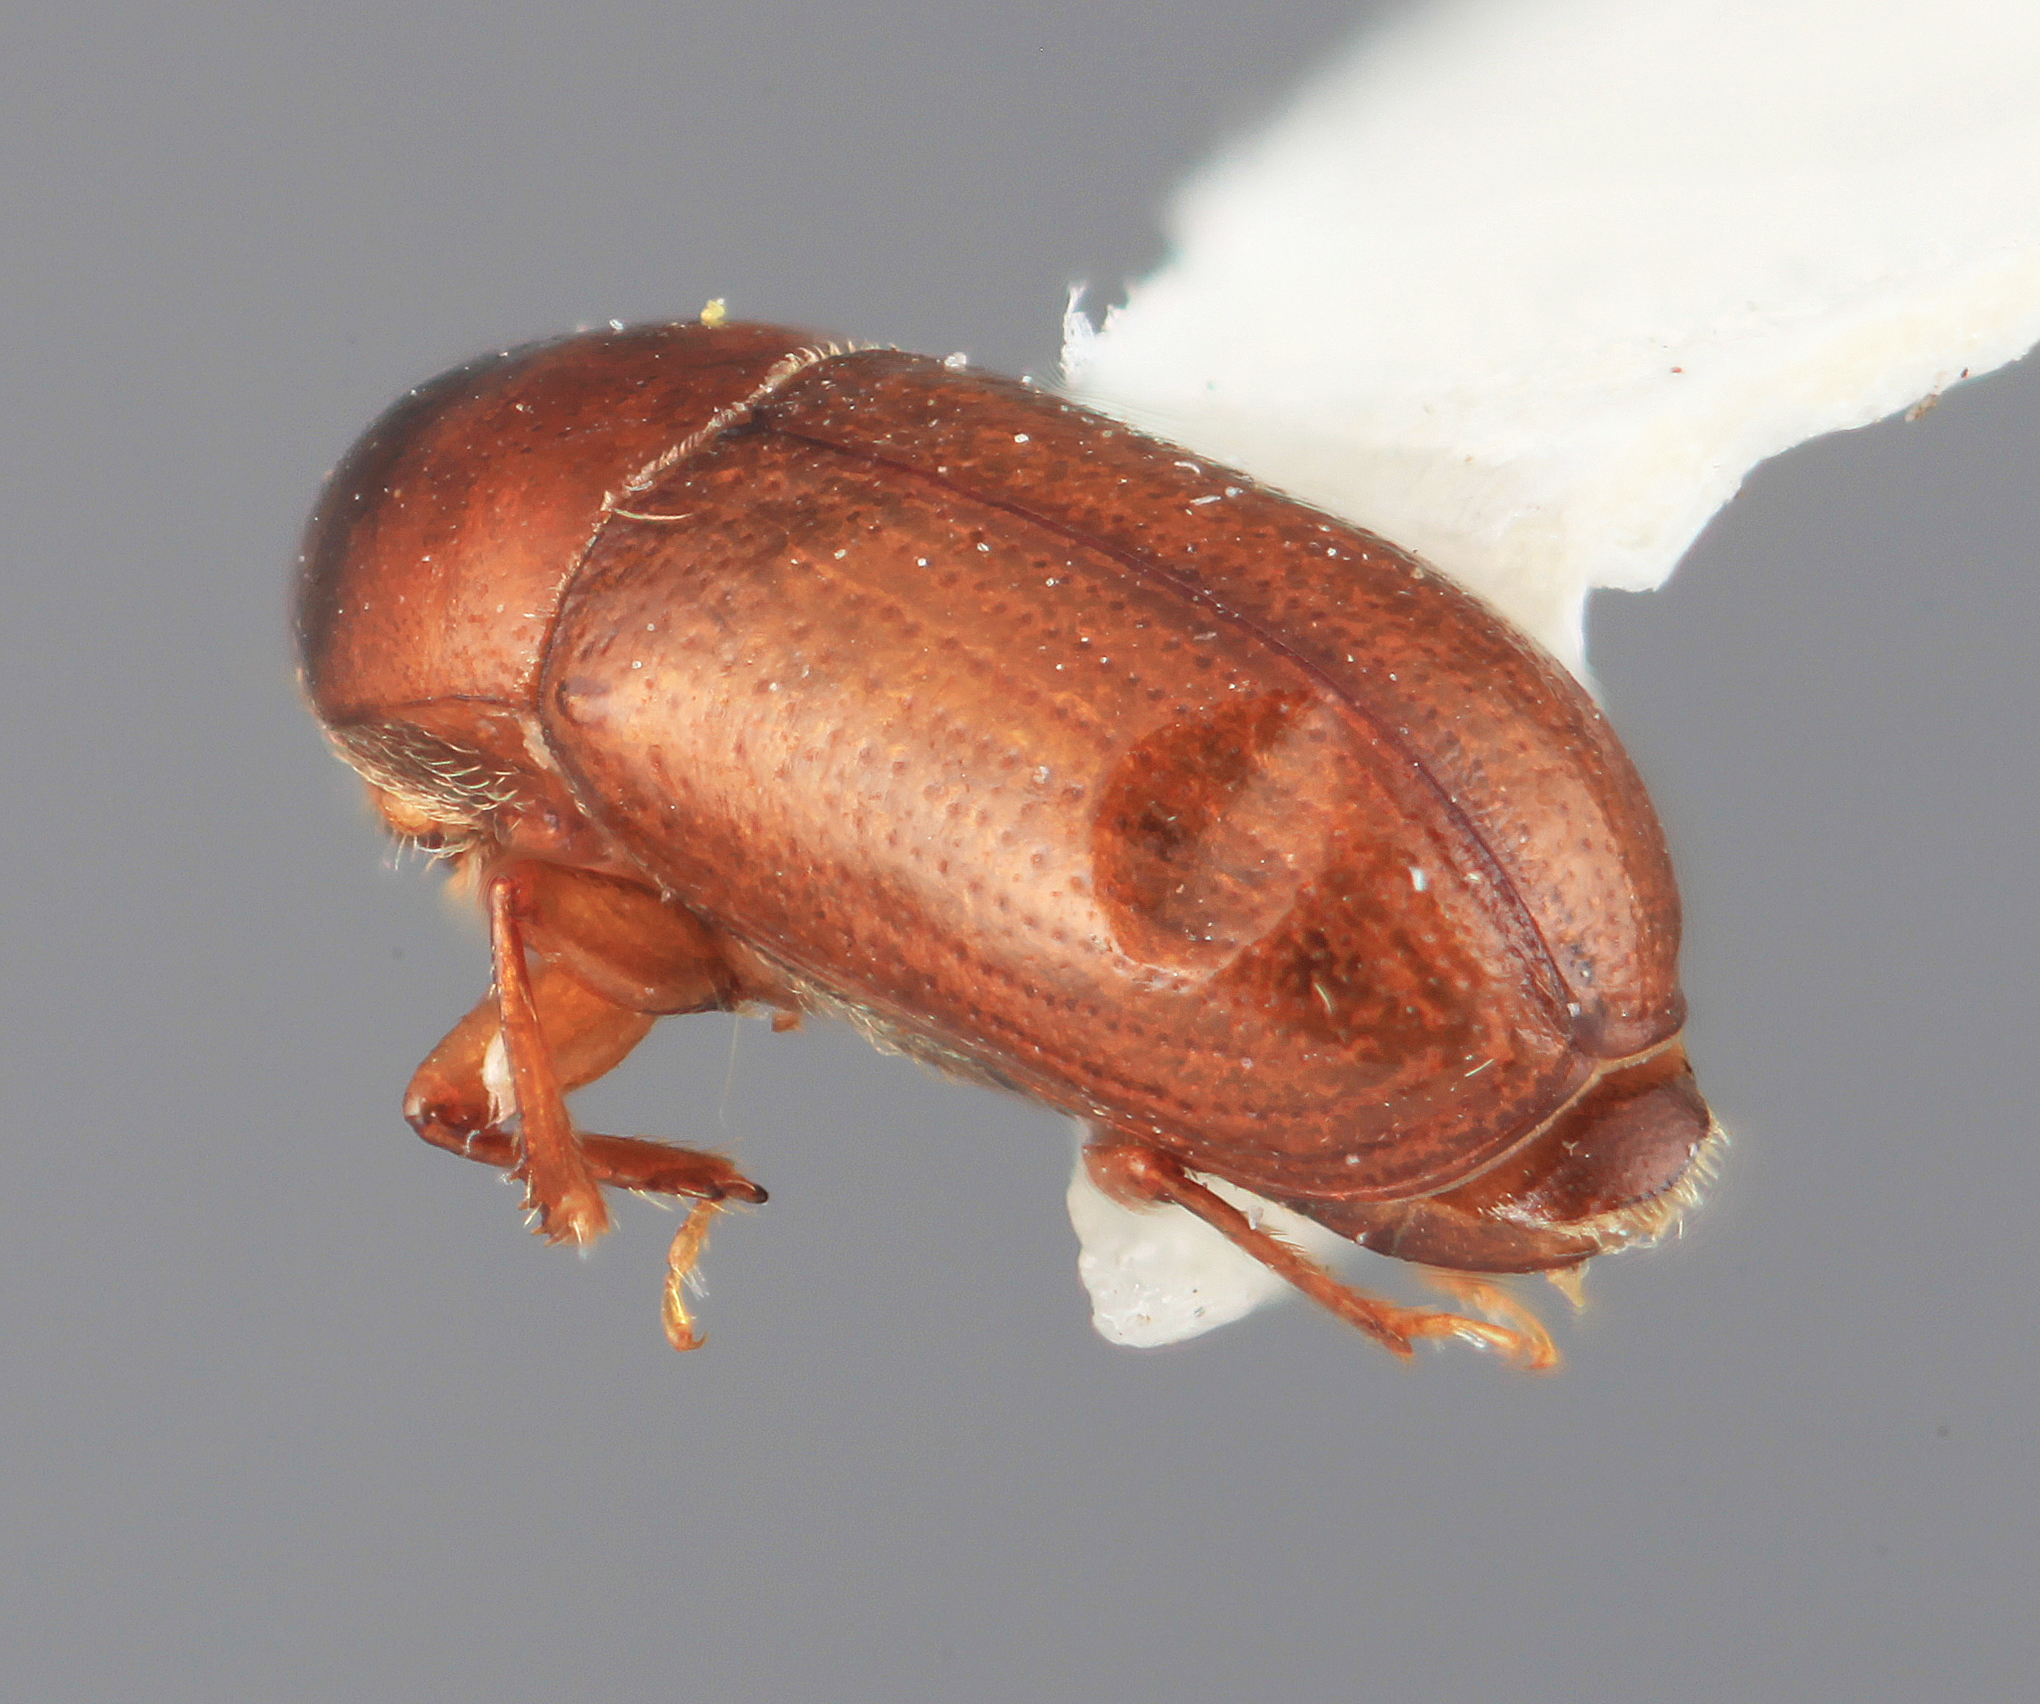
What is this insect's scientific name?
Scolytodes tucumani
